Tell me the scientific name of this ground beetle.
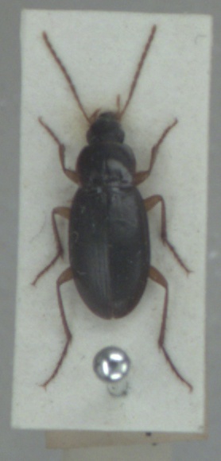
Calathus micropterus
